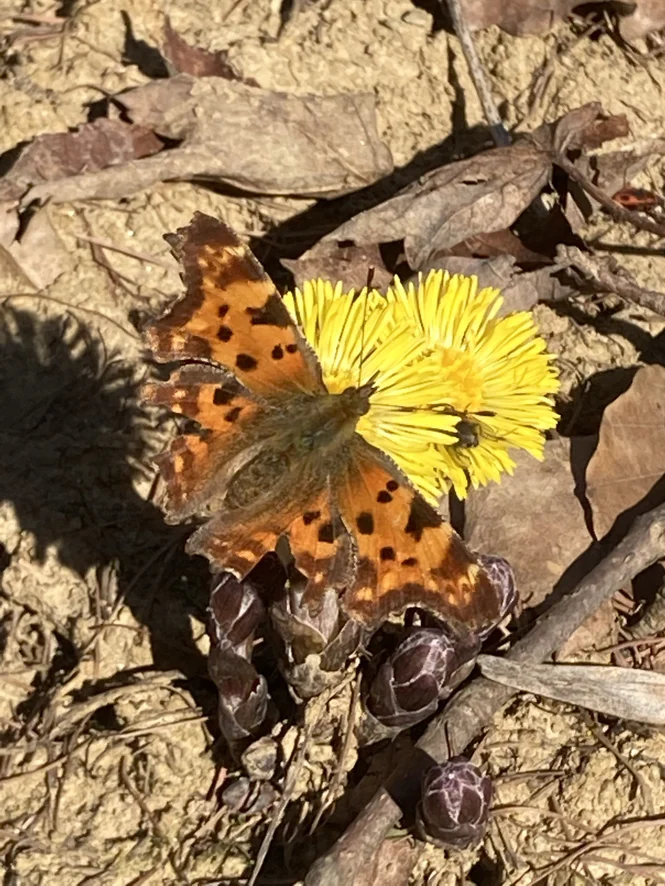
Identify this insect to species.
Polygonia c-album
